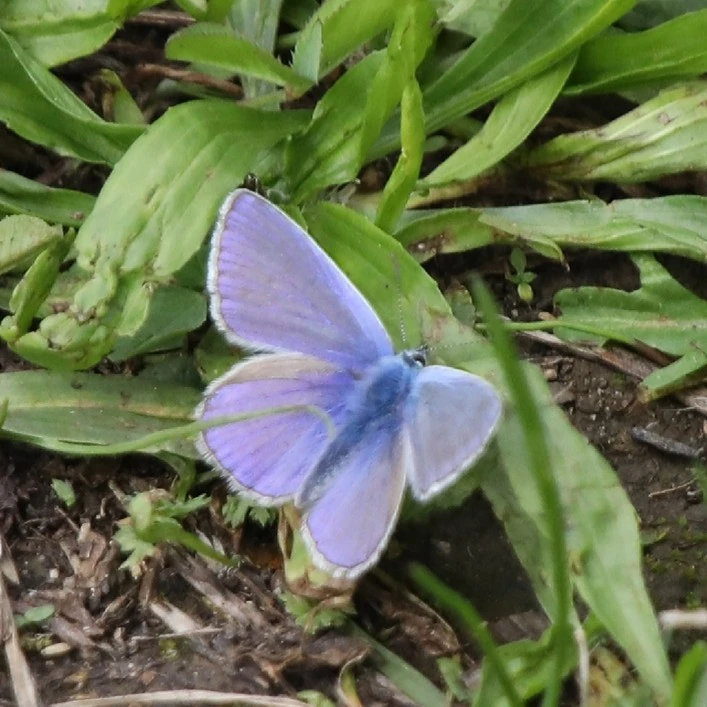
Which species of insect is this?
Polyommatus icarus
